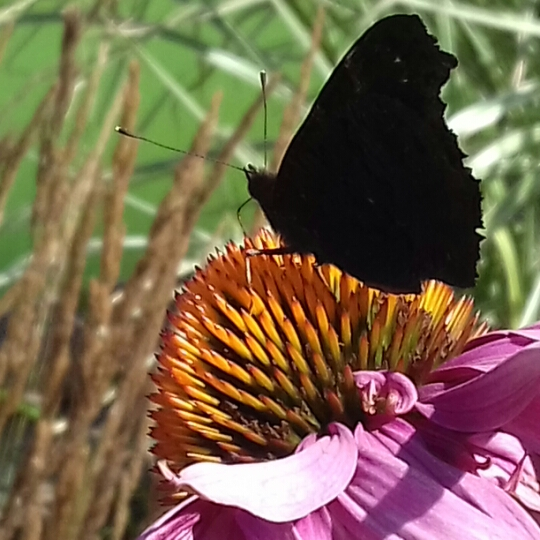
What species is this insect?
Aglais io
